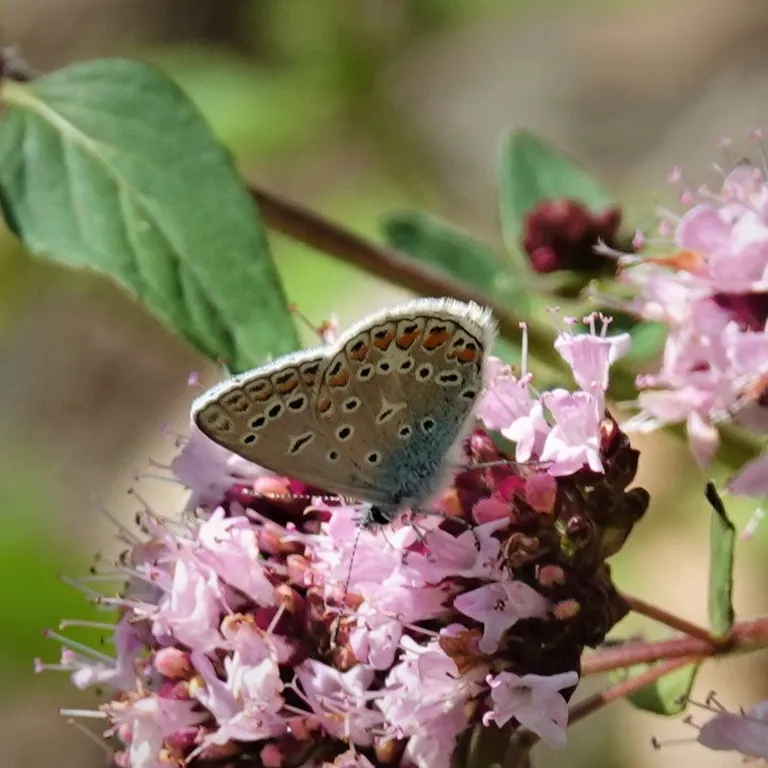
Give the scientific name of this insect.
Polyommatus icarus
